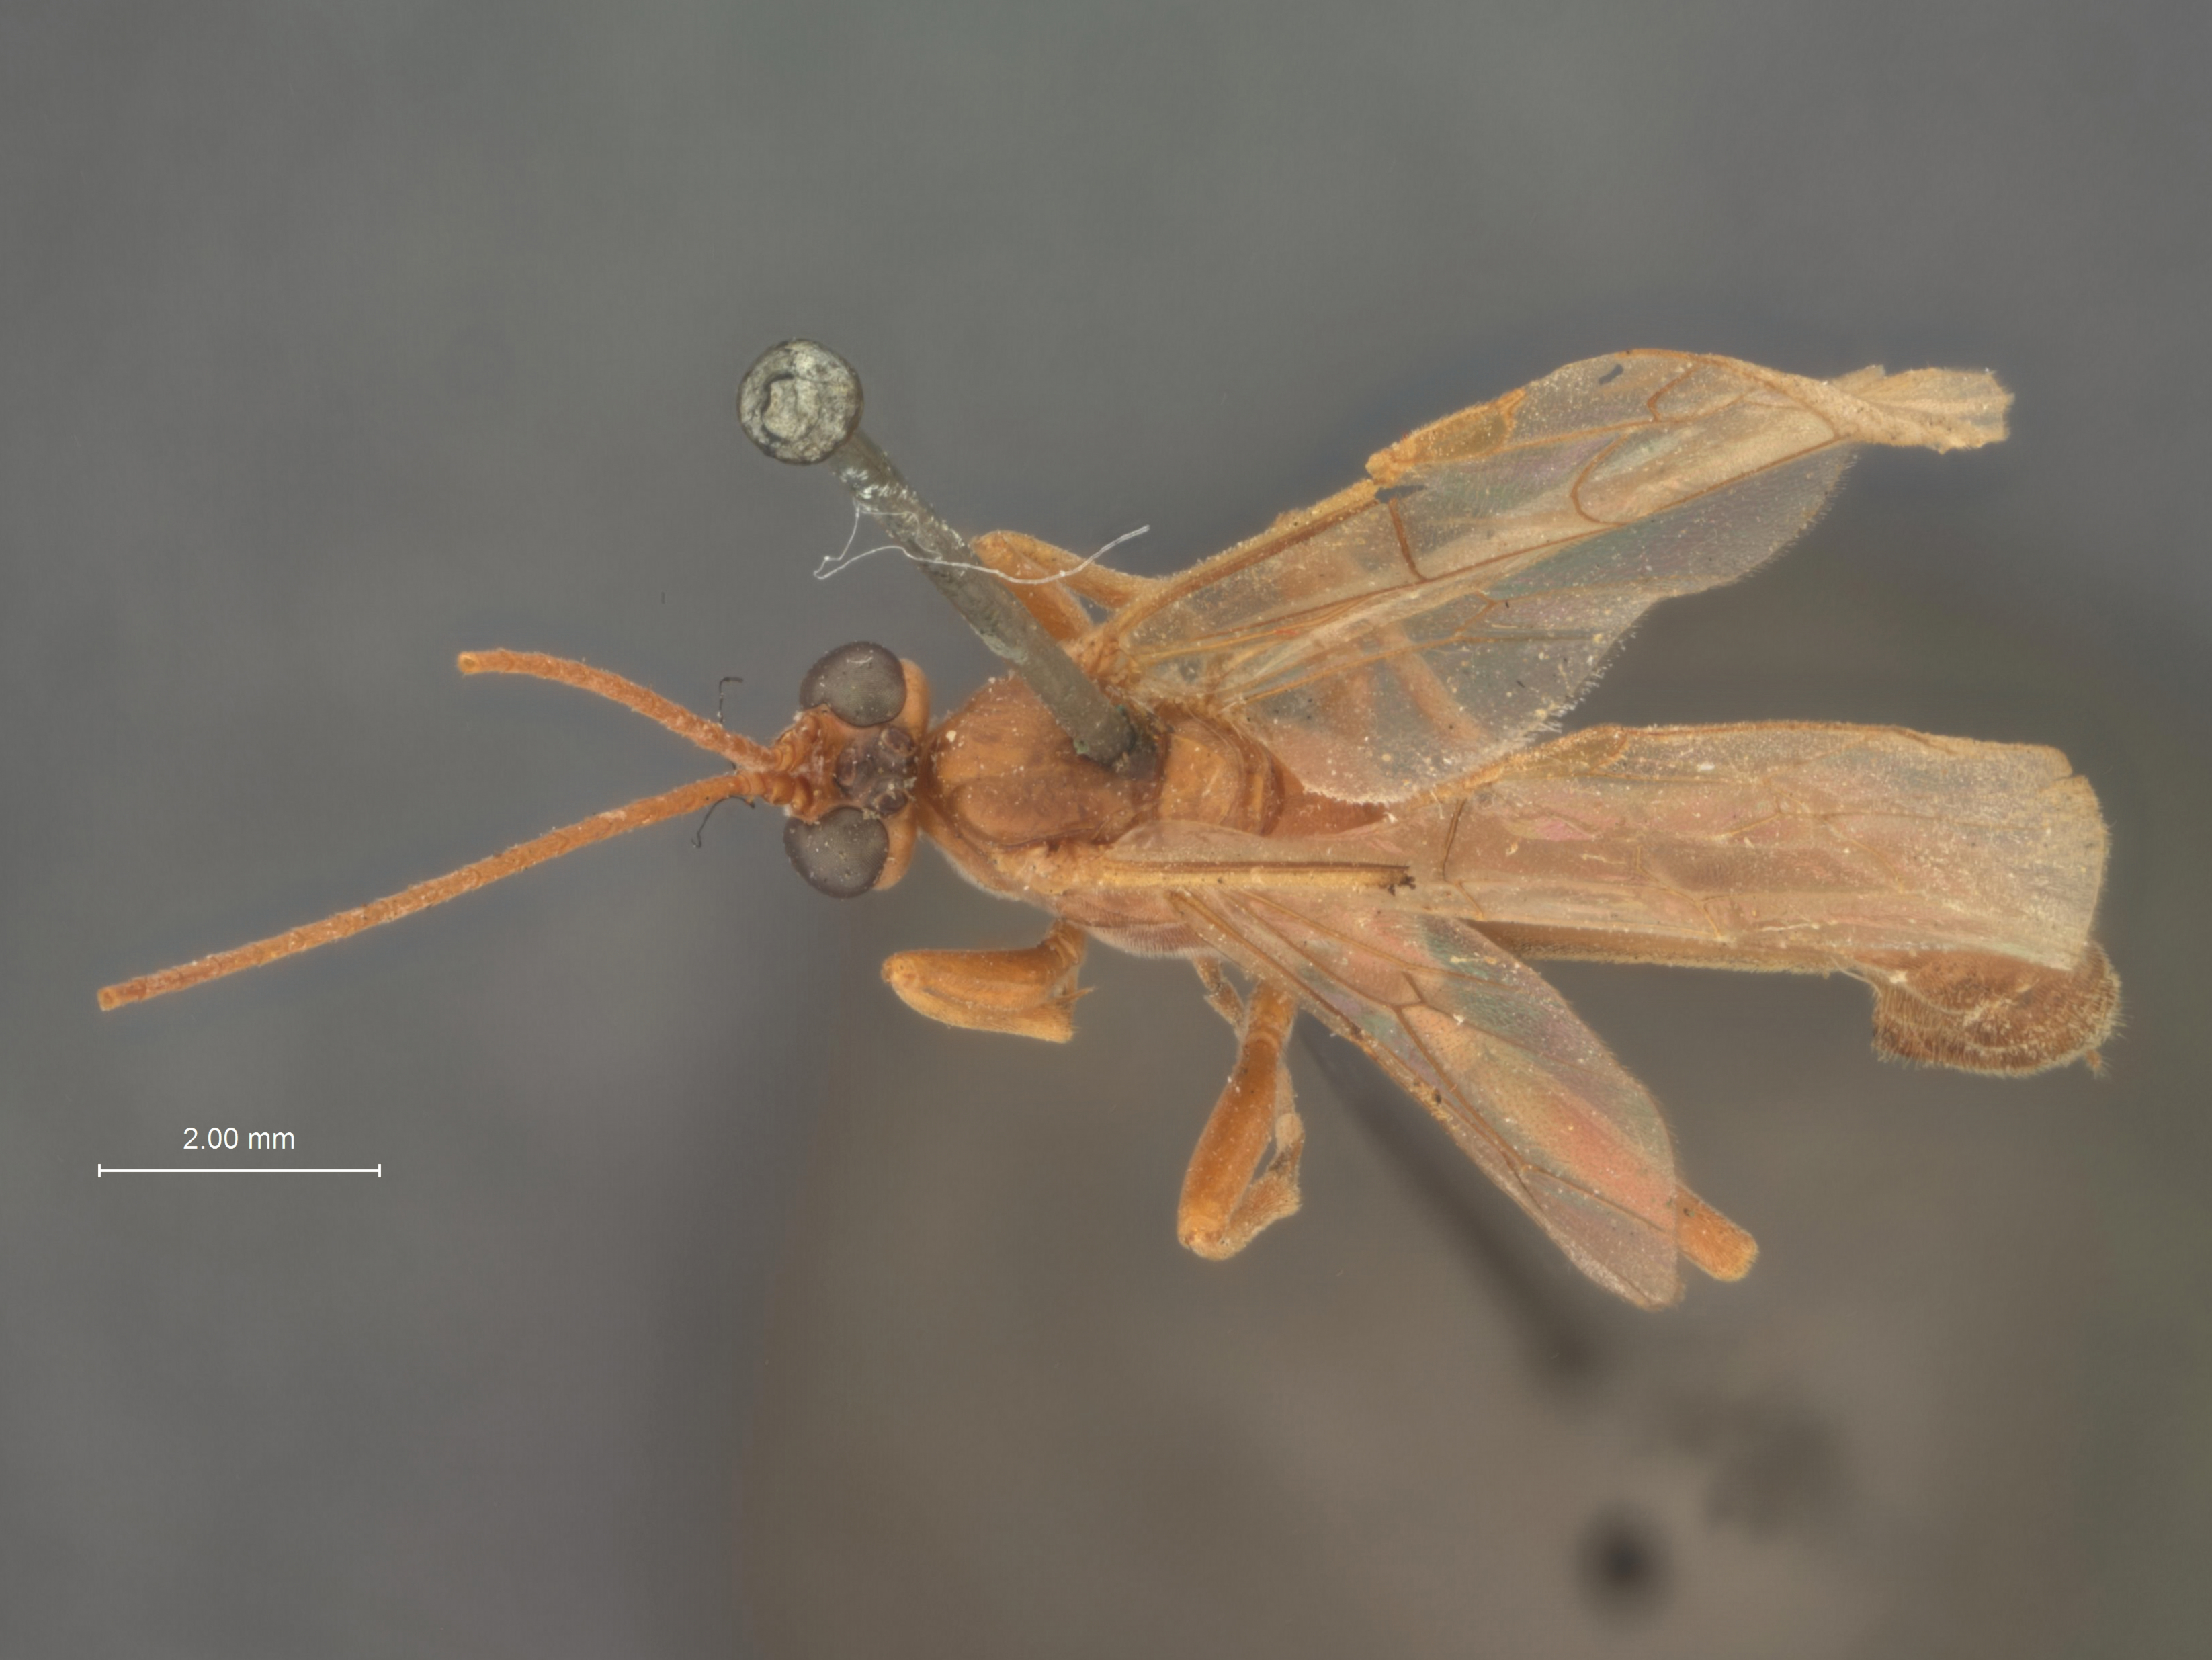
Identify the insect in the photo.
Parabates crassus
